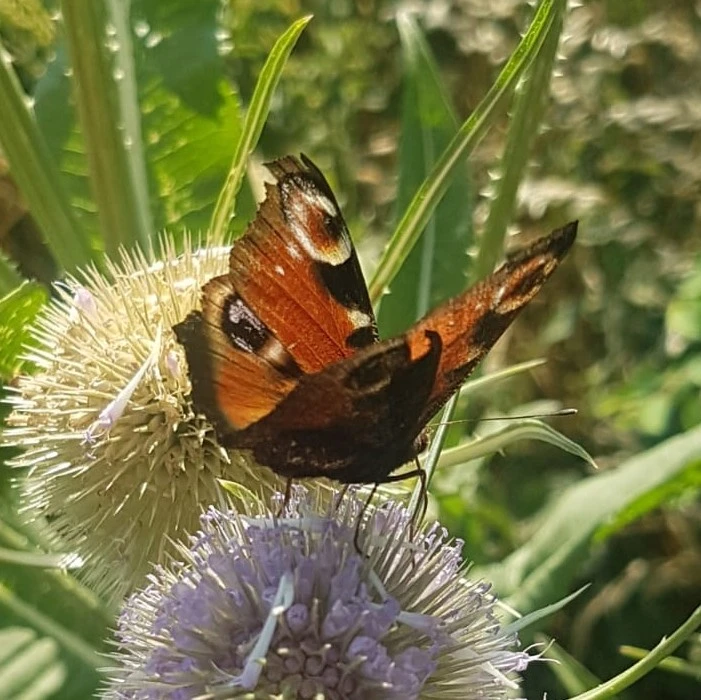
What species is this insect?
Aglais io
